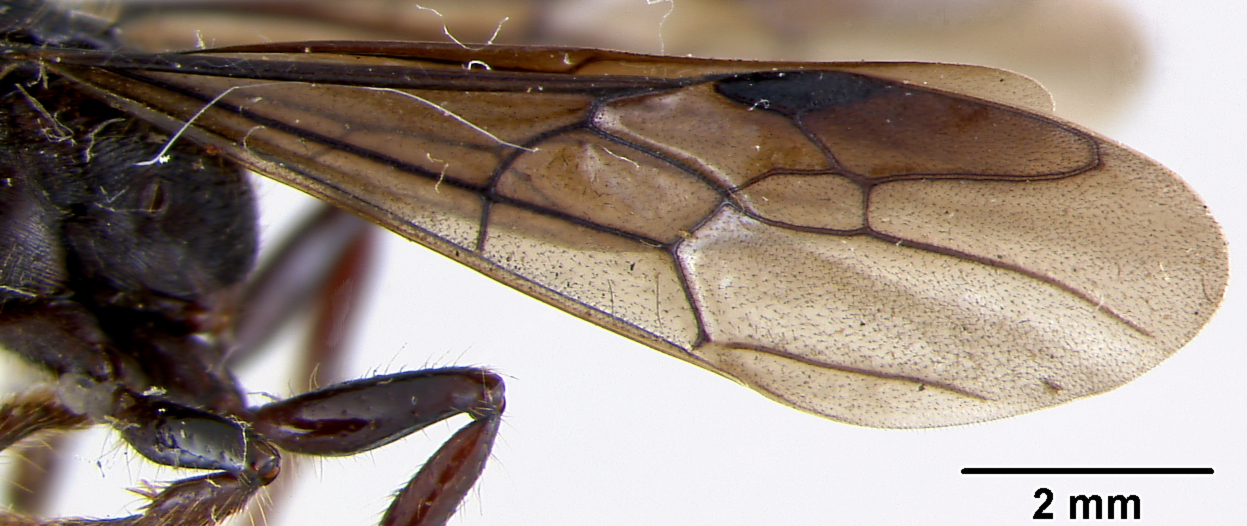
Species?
Myopopone smithi
